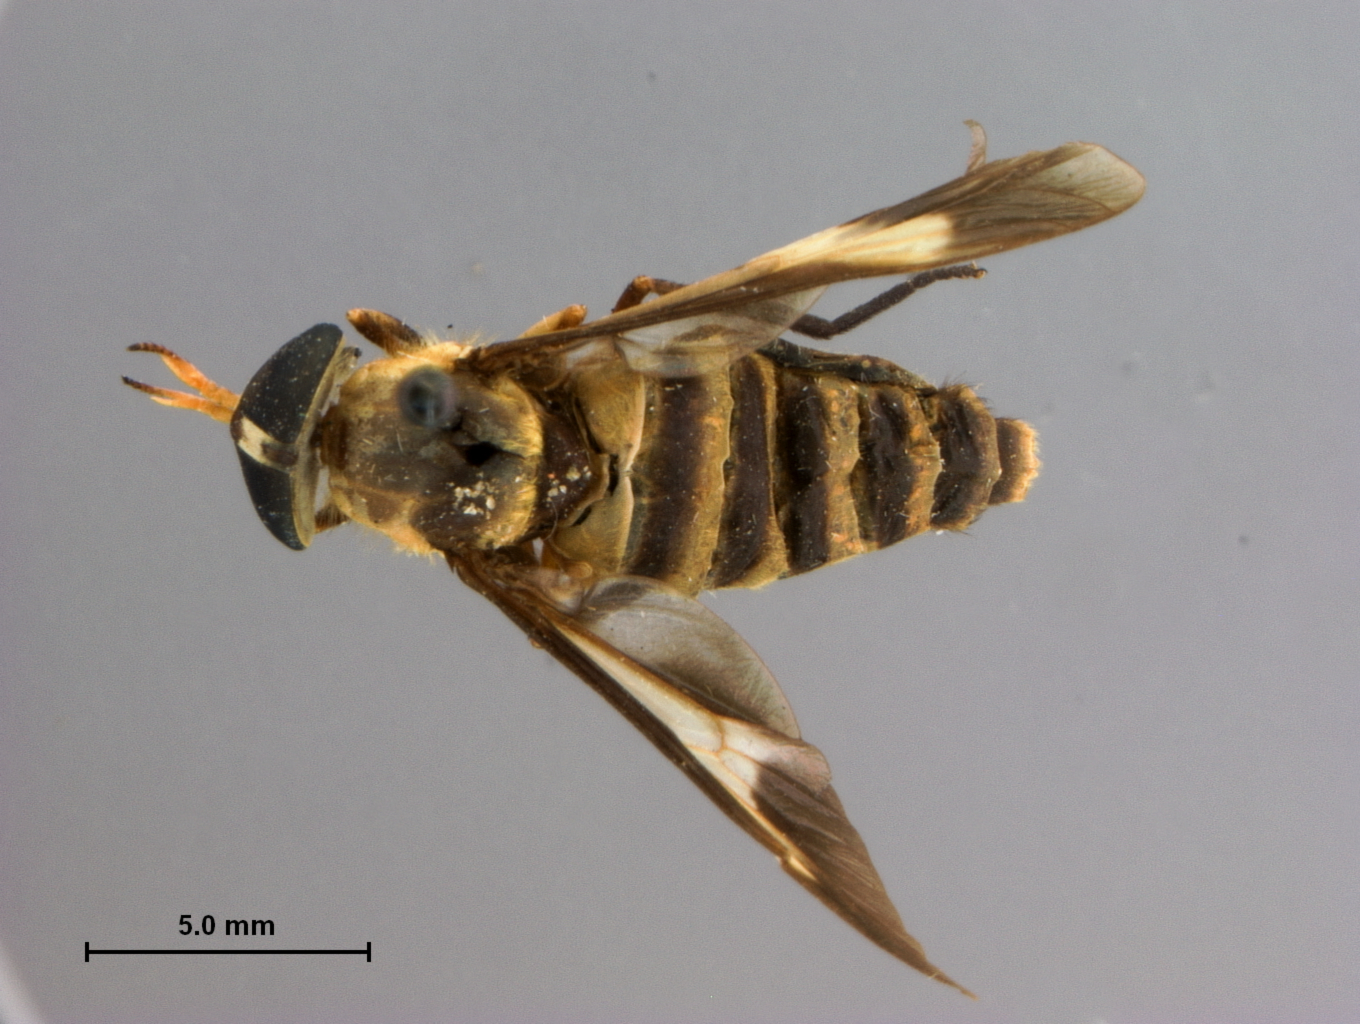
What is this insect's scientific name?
Dichelacera caloptera
